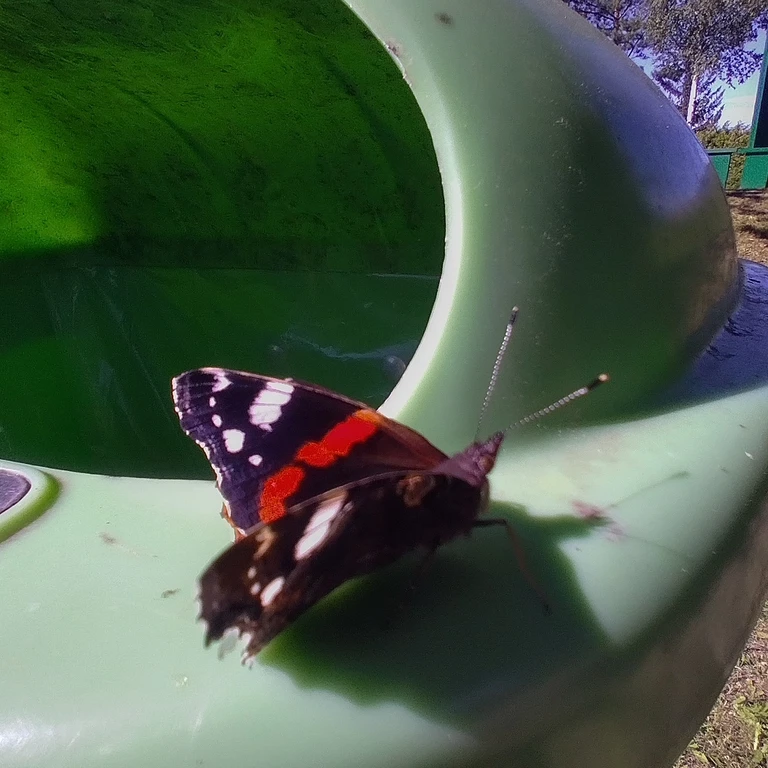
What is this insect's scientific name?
Vanessa atalanta
